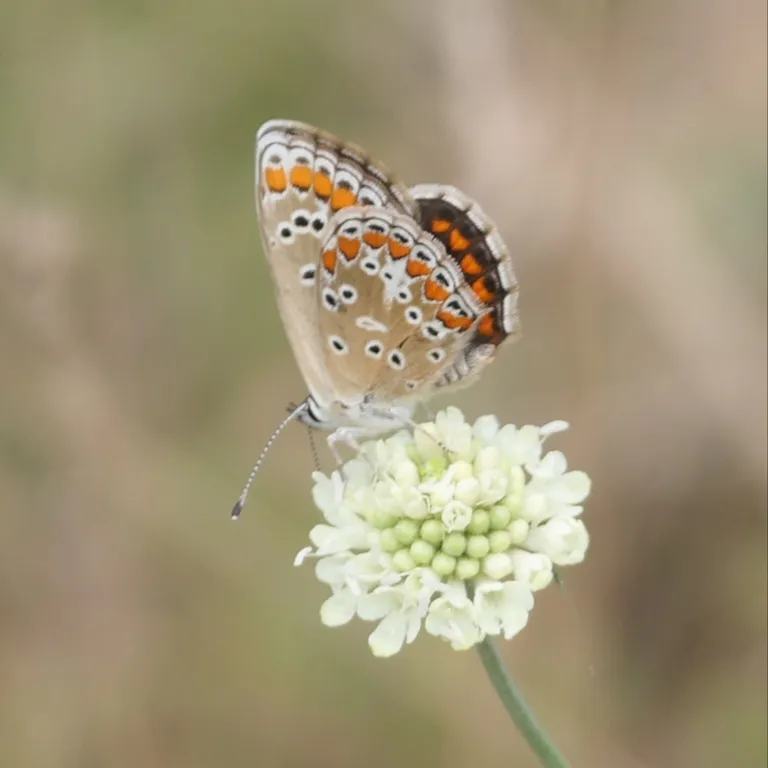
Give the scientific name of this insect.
Aricia agestis/artaxerxes
